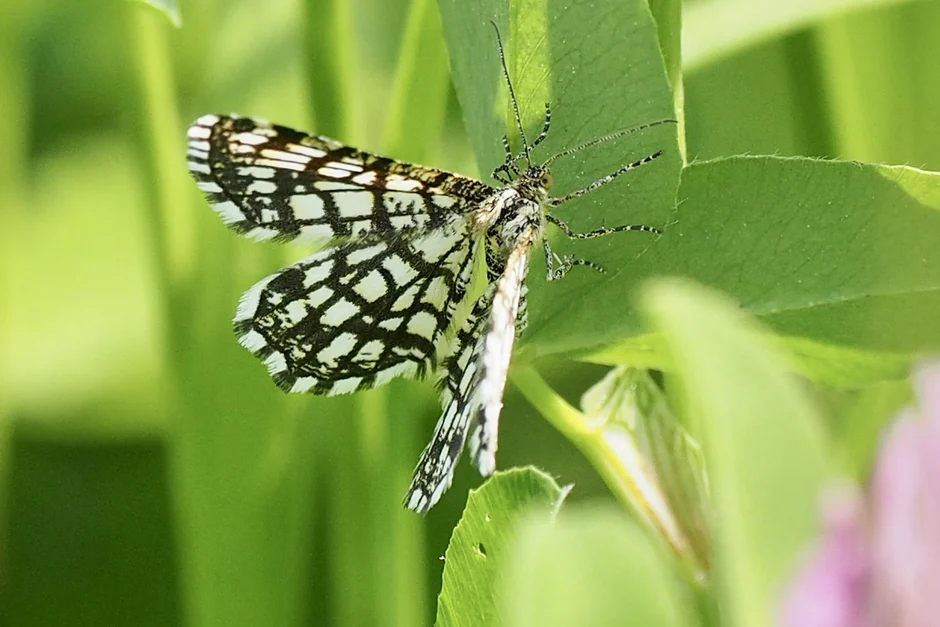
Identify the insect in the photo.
Chiasmia clathrata
